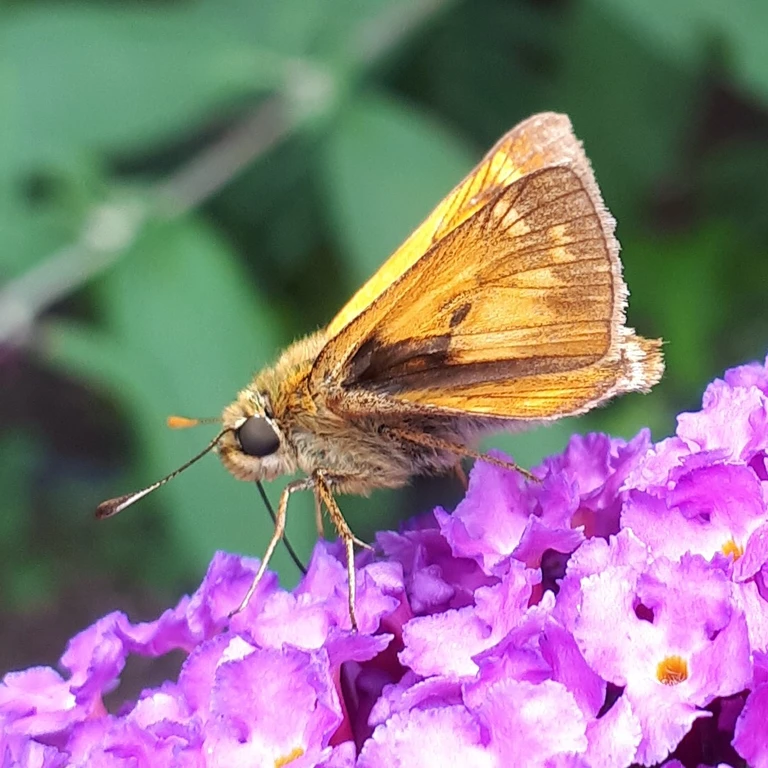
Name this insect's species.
Ochlodes sylvanus (also Ochlodes venata)
